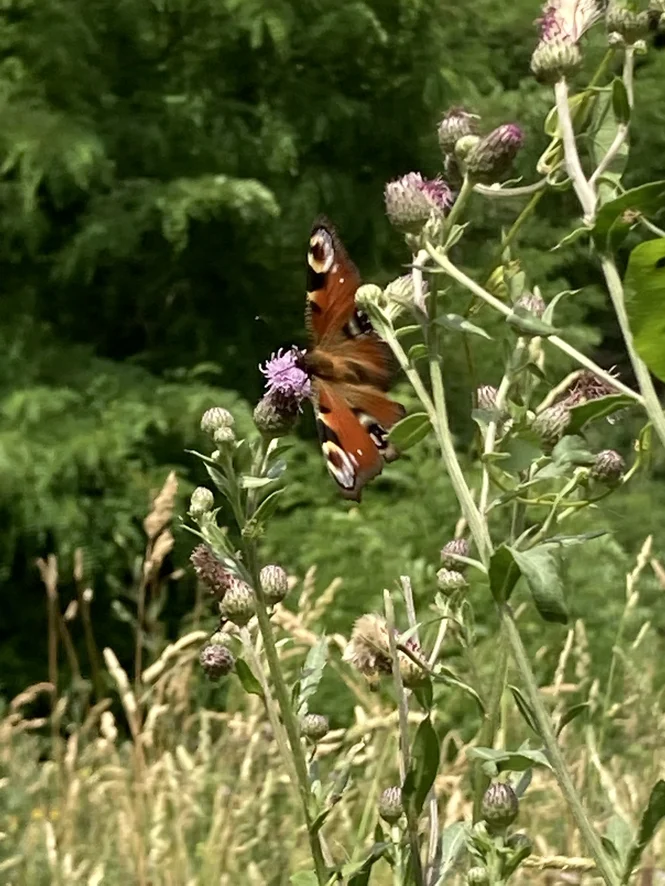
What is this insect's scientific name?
Aglais io
